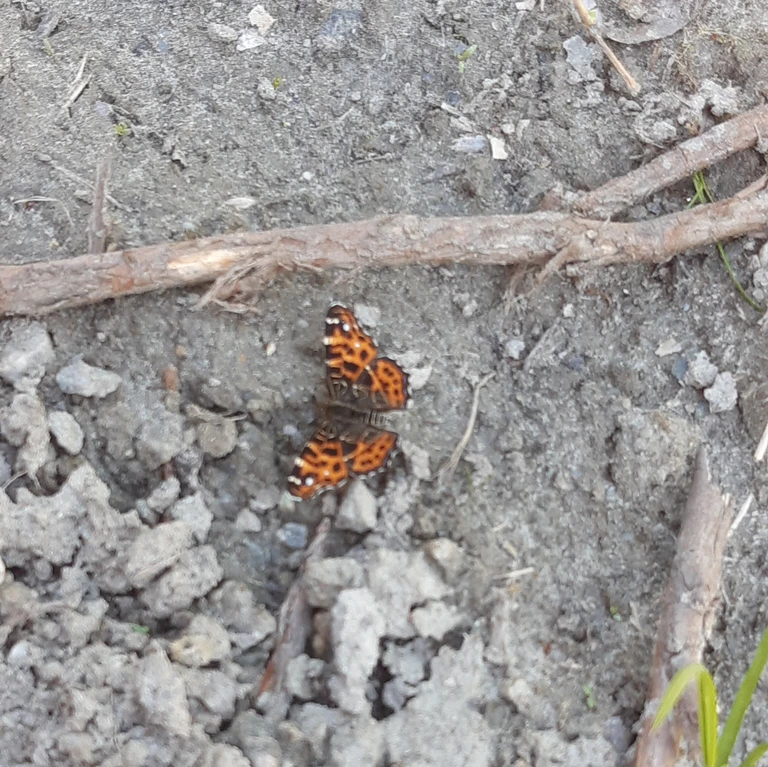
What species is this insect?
Araschnia levana
